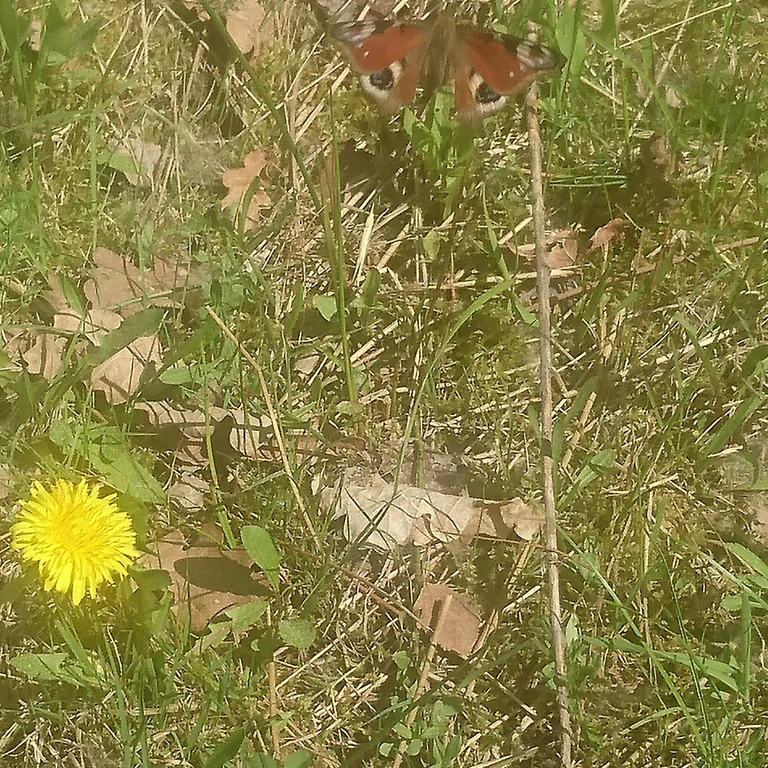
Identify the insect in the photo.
Aglais io
